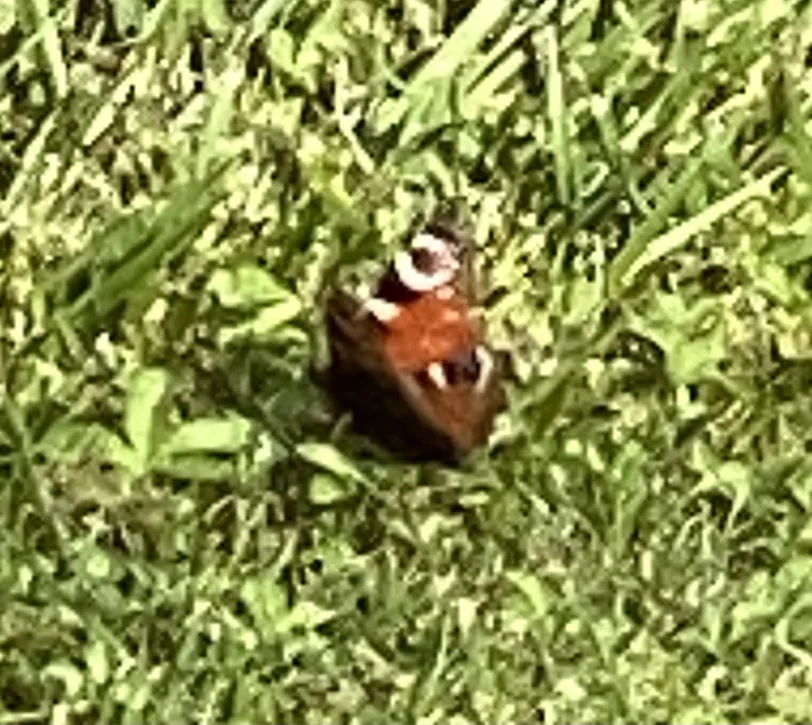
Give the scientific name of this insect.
Aglais io
